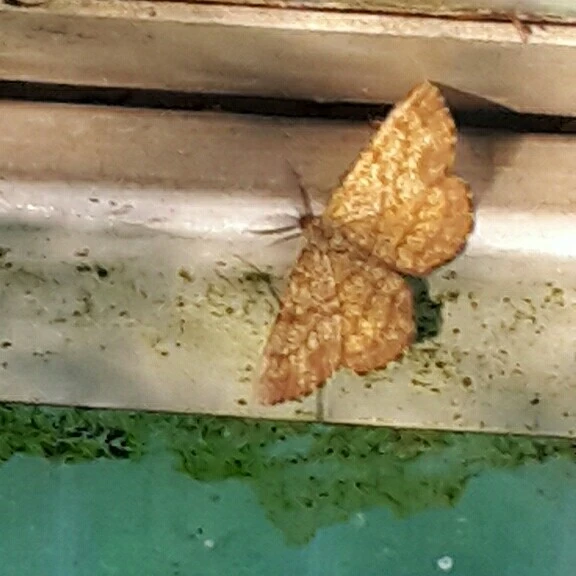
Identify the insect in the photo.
Ematurga atomaria
